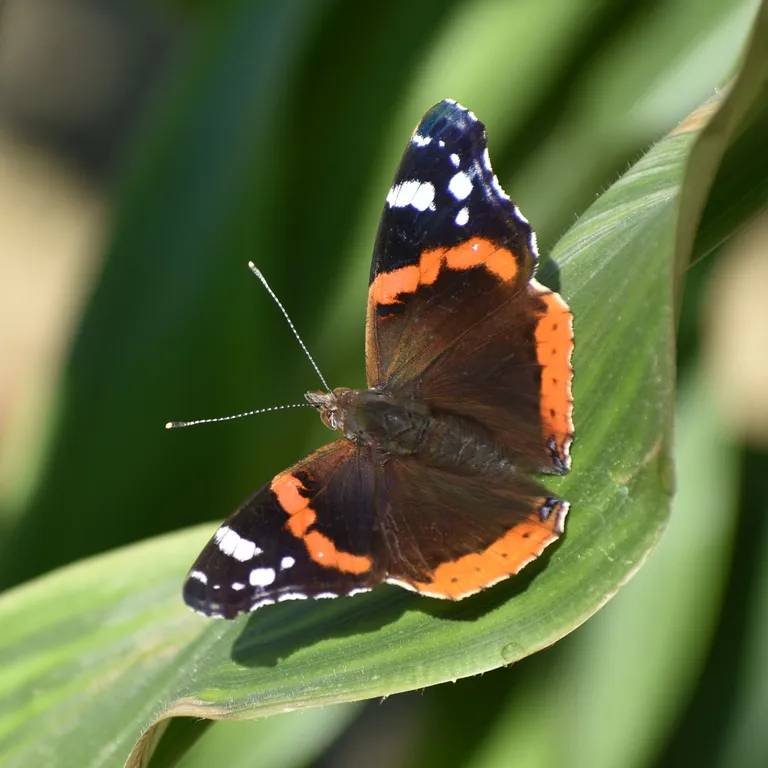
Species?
Vanessa atalanta
